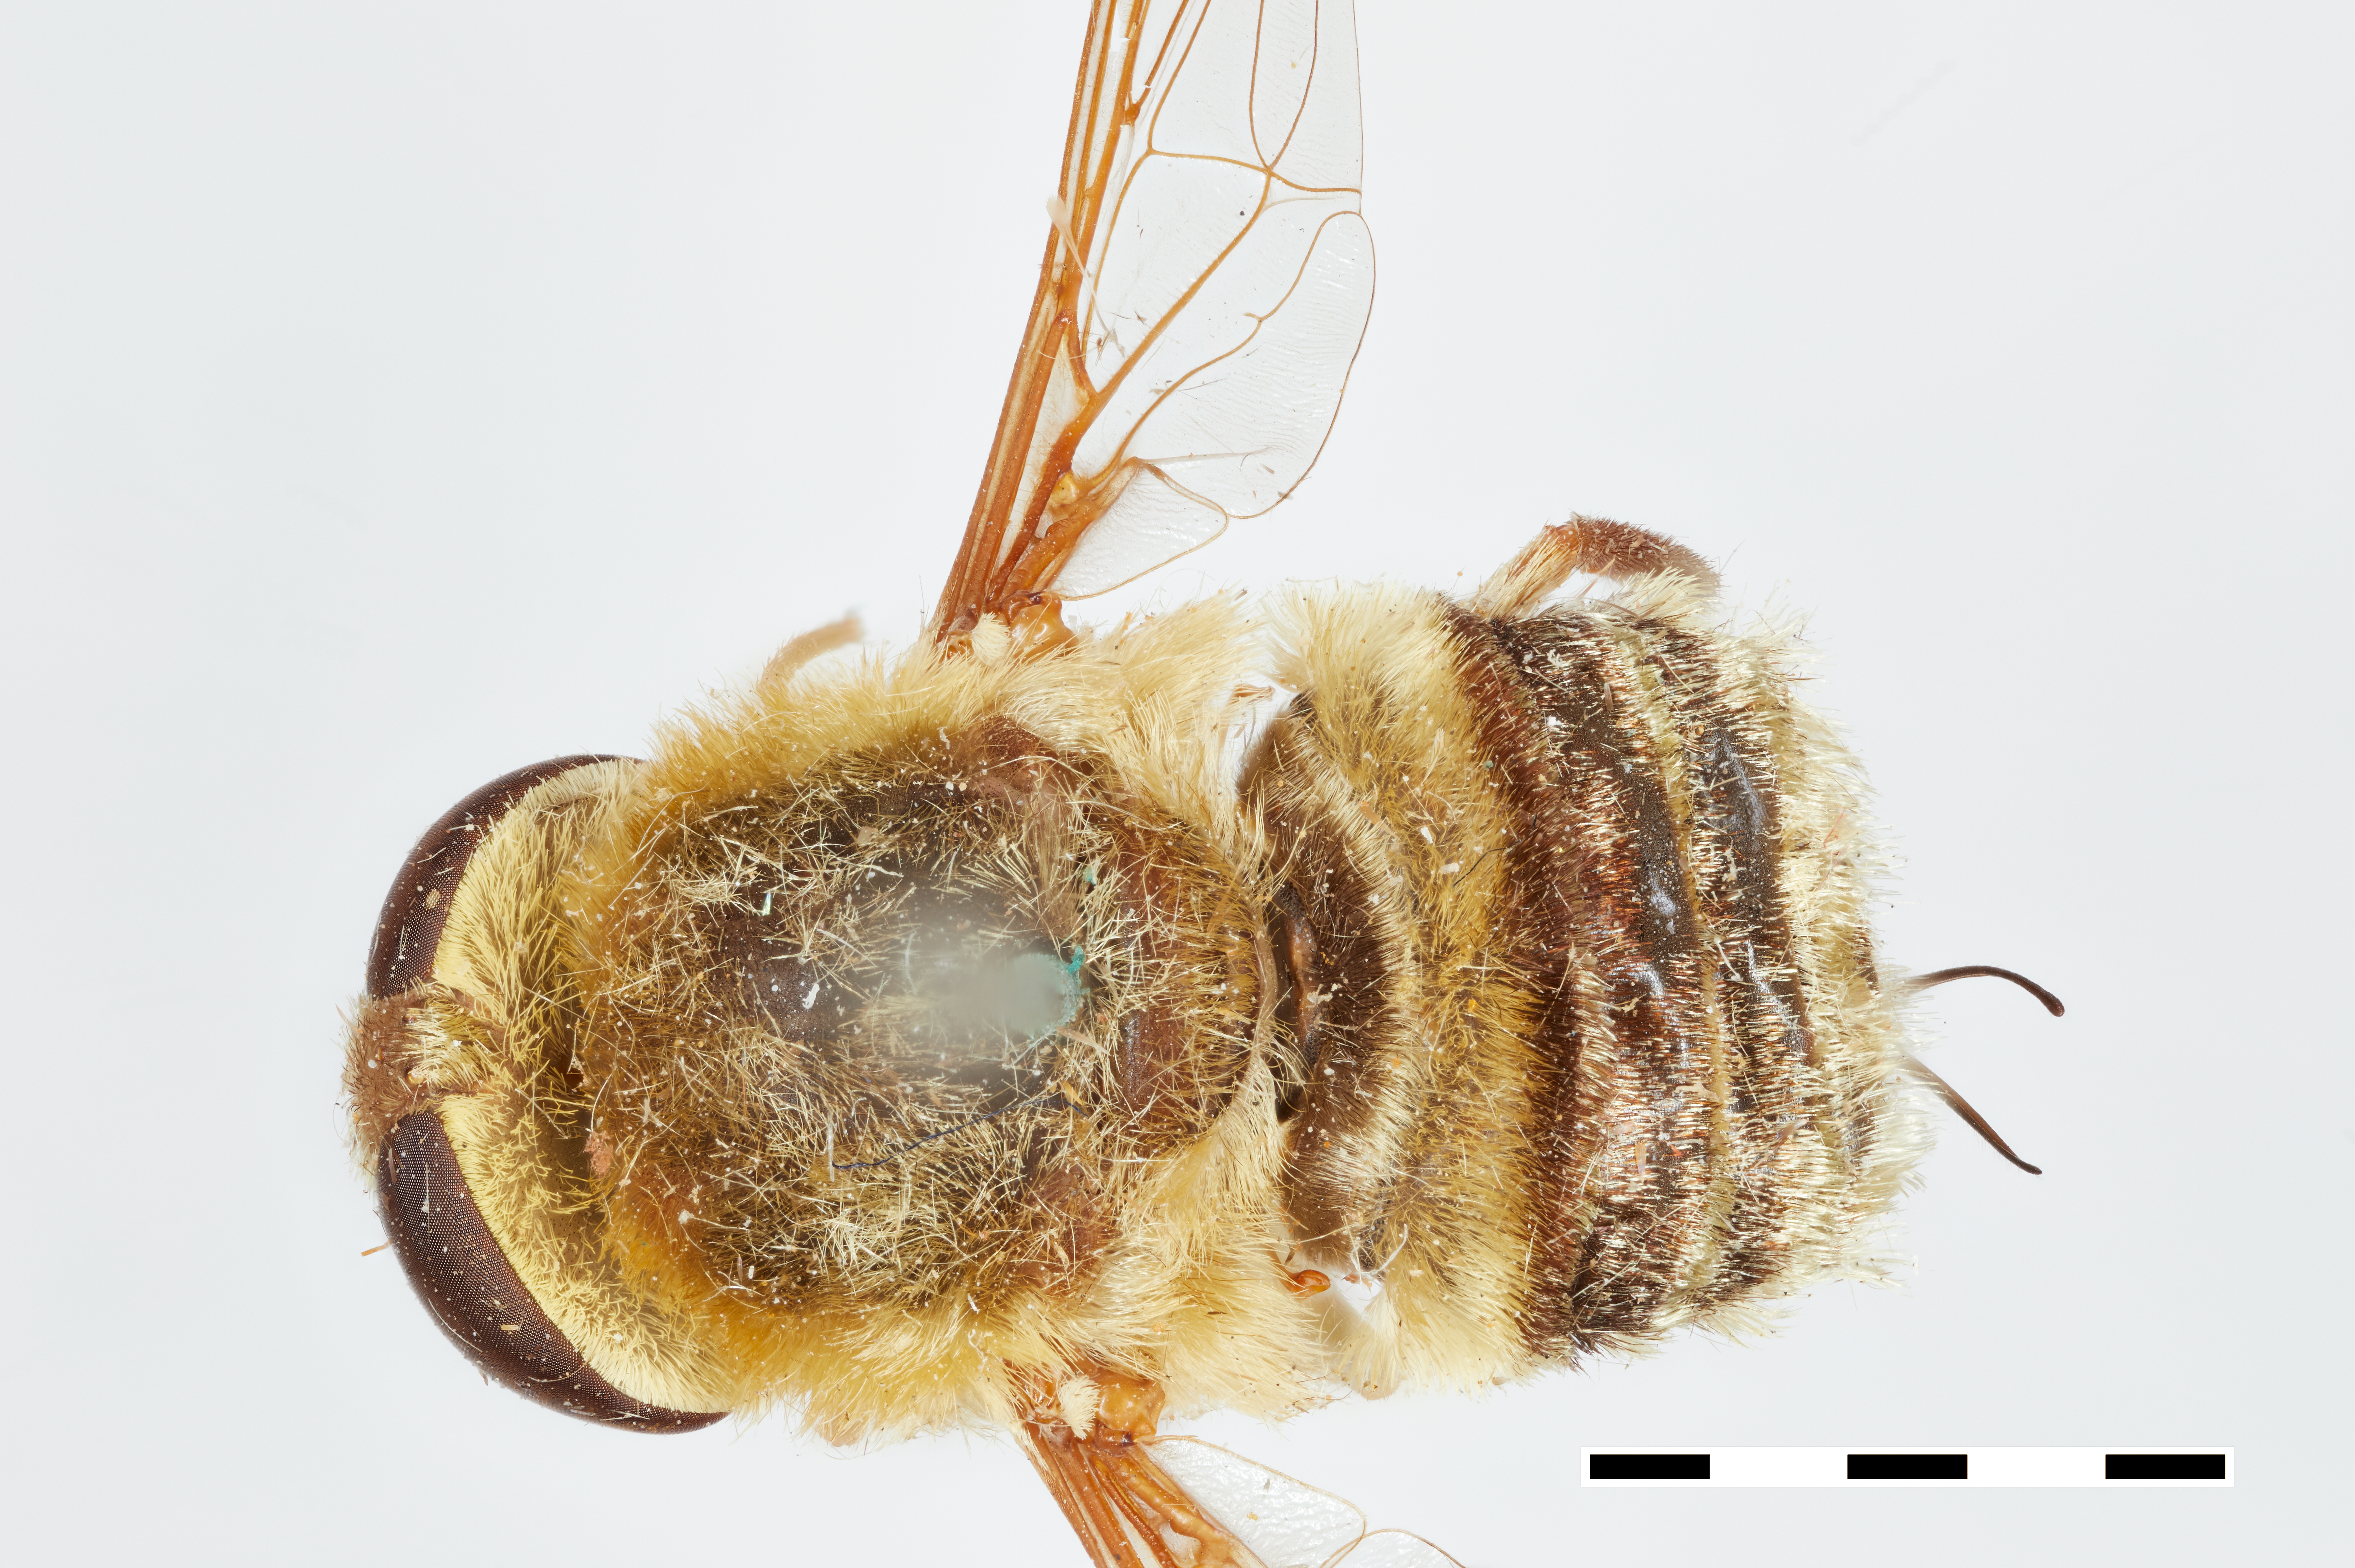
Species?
Rhynchocephalus volaticus
